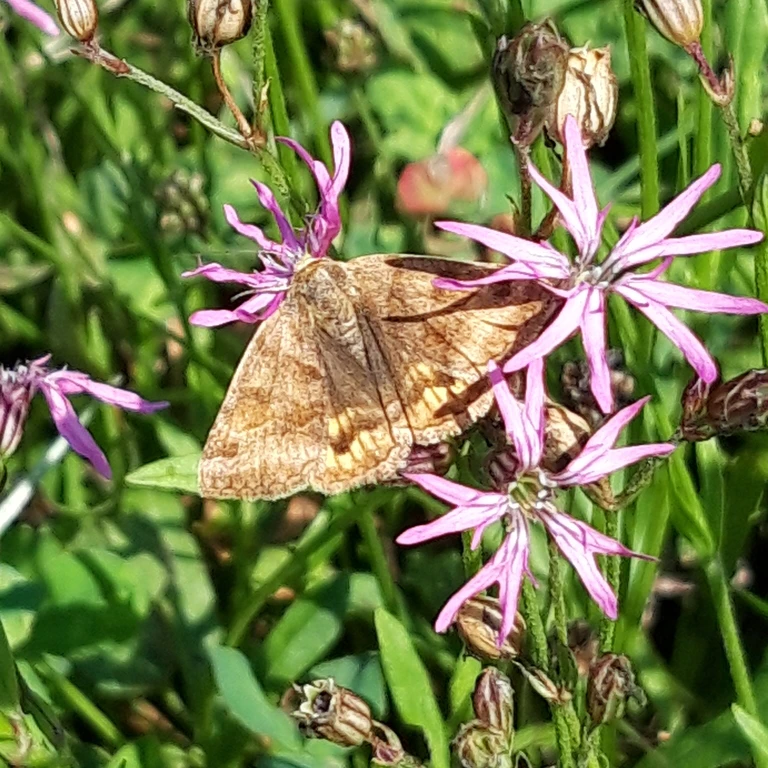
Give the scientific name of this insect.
Euclidia glyphica
